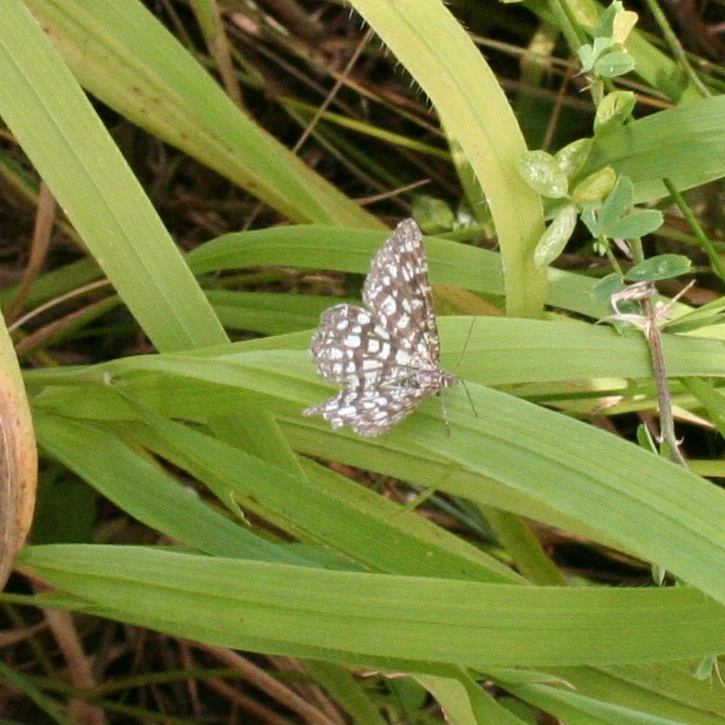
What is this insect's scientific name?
Chiasmia clathrata
